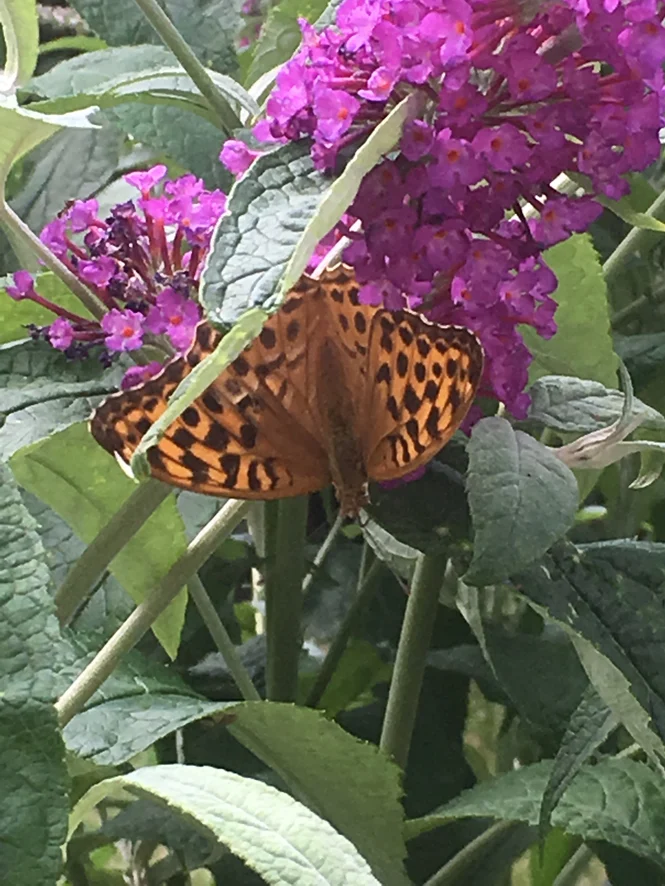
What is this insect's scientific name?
Argynnis paphia
